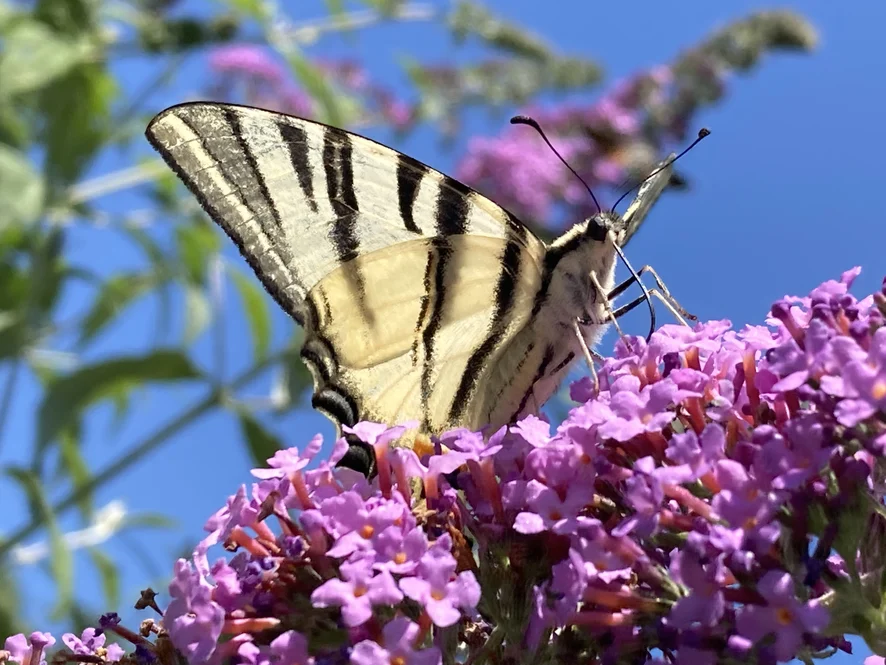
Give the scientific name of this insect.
Iphiclides podalirius
